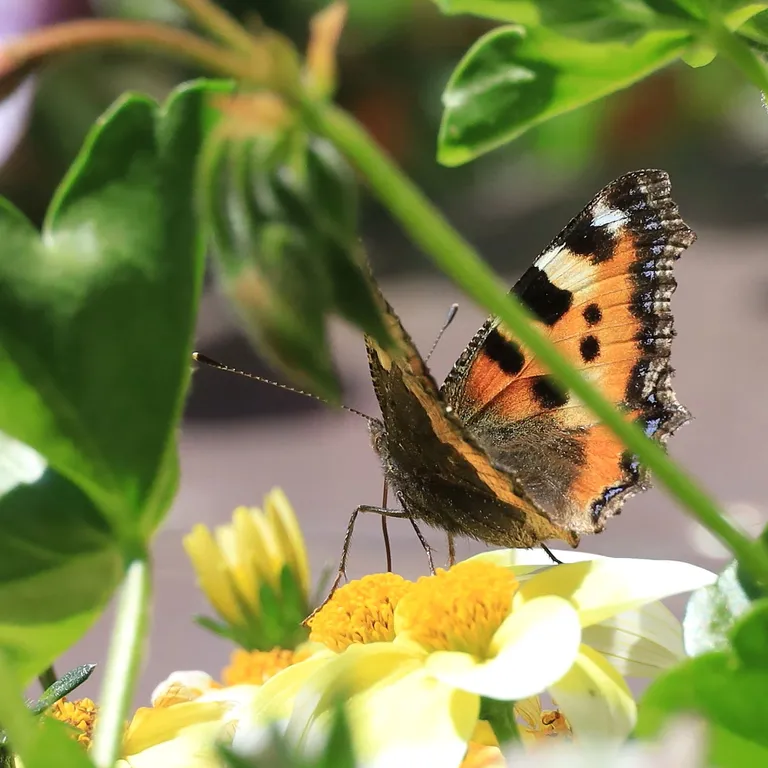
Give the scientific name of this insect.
Aglais urticae
